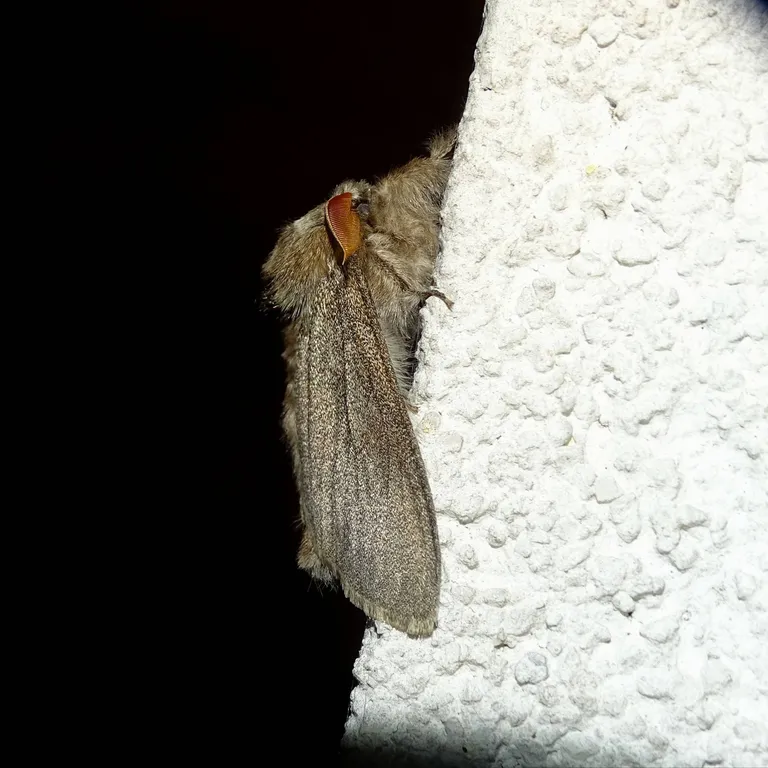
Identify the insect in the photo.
Calliteara pudibunda
